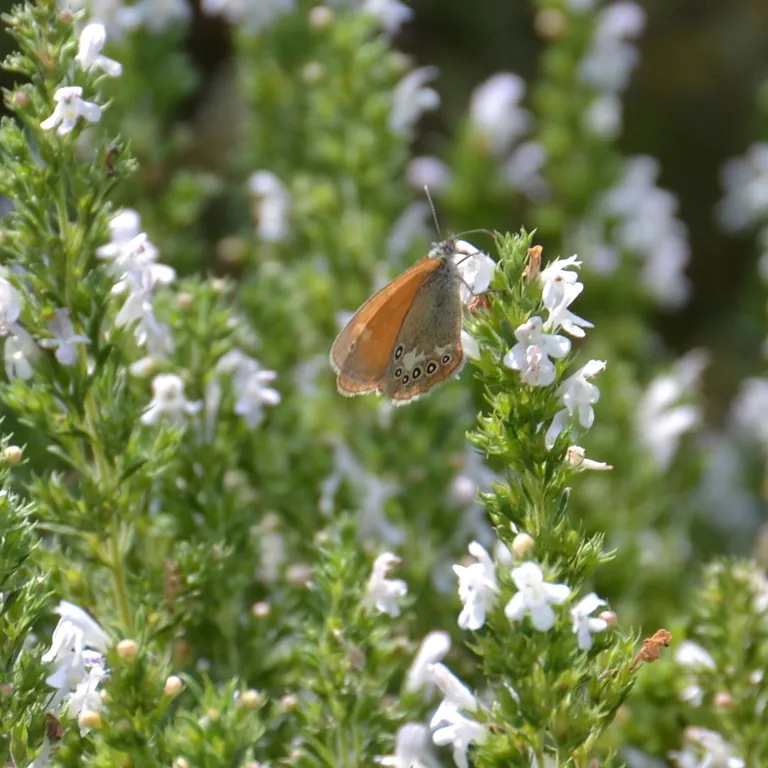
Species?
Coenonympha glycerion (also Coenonympha iphis)
